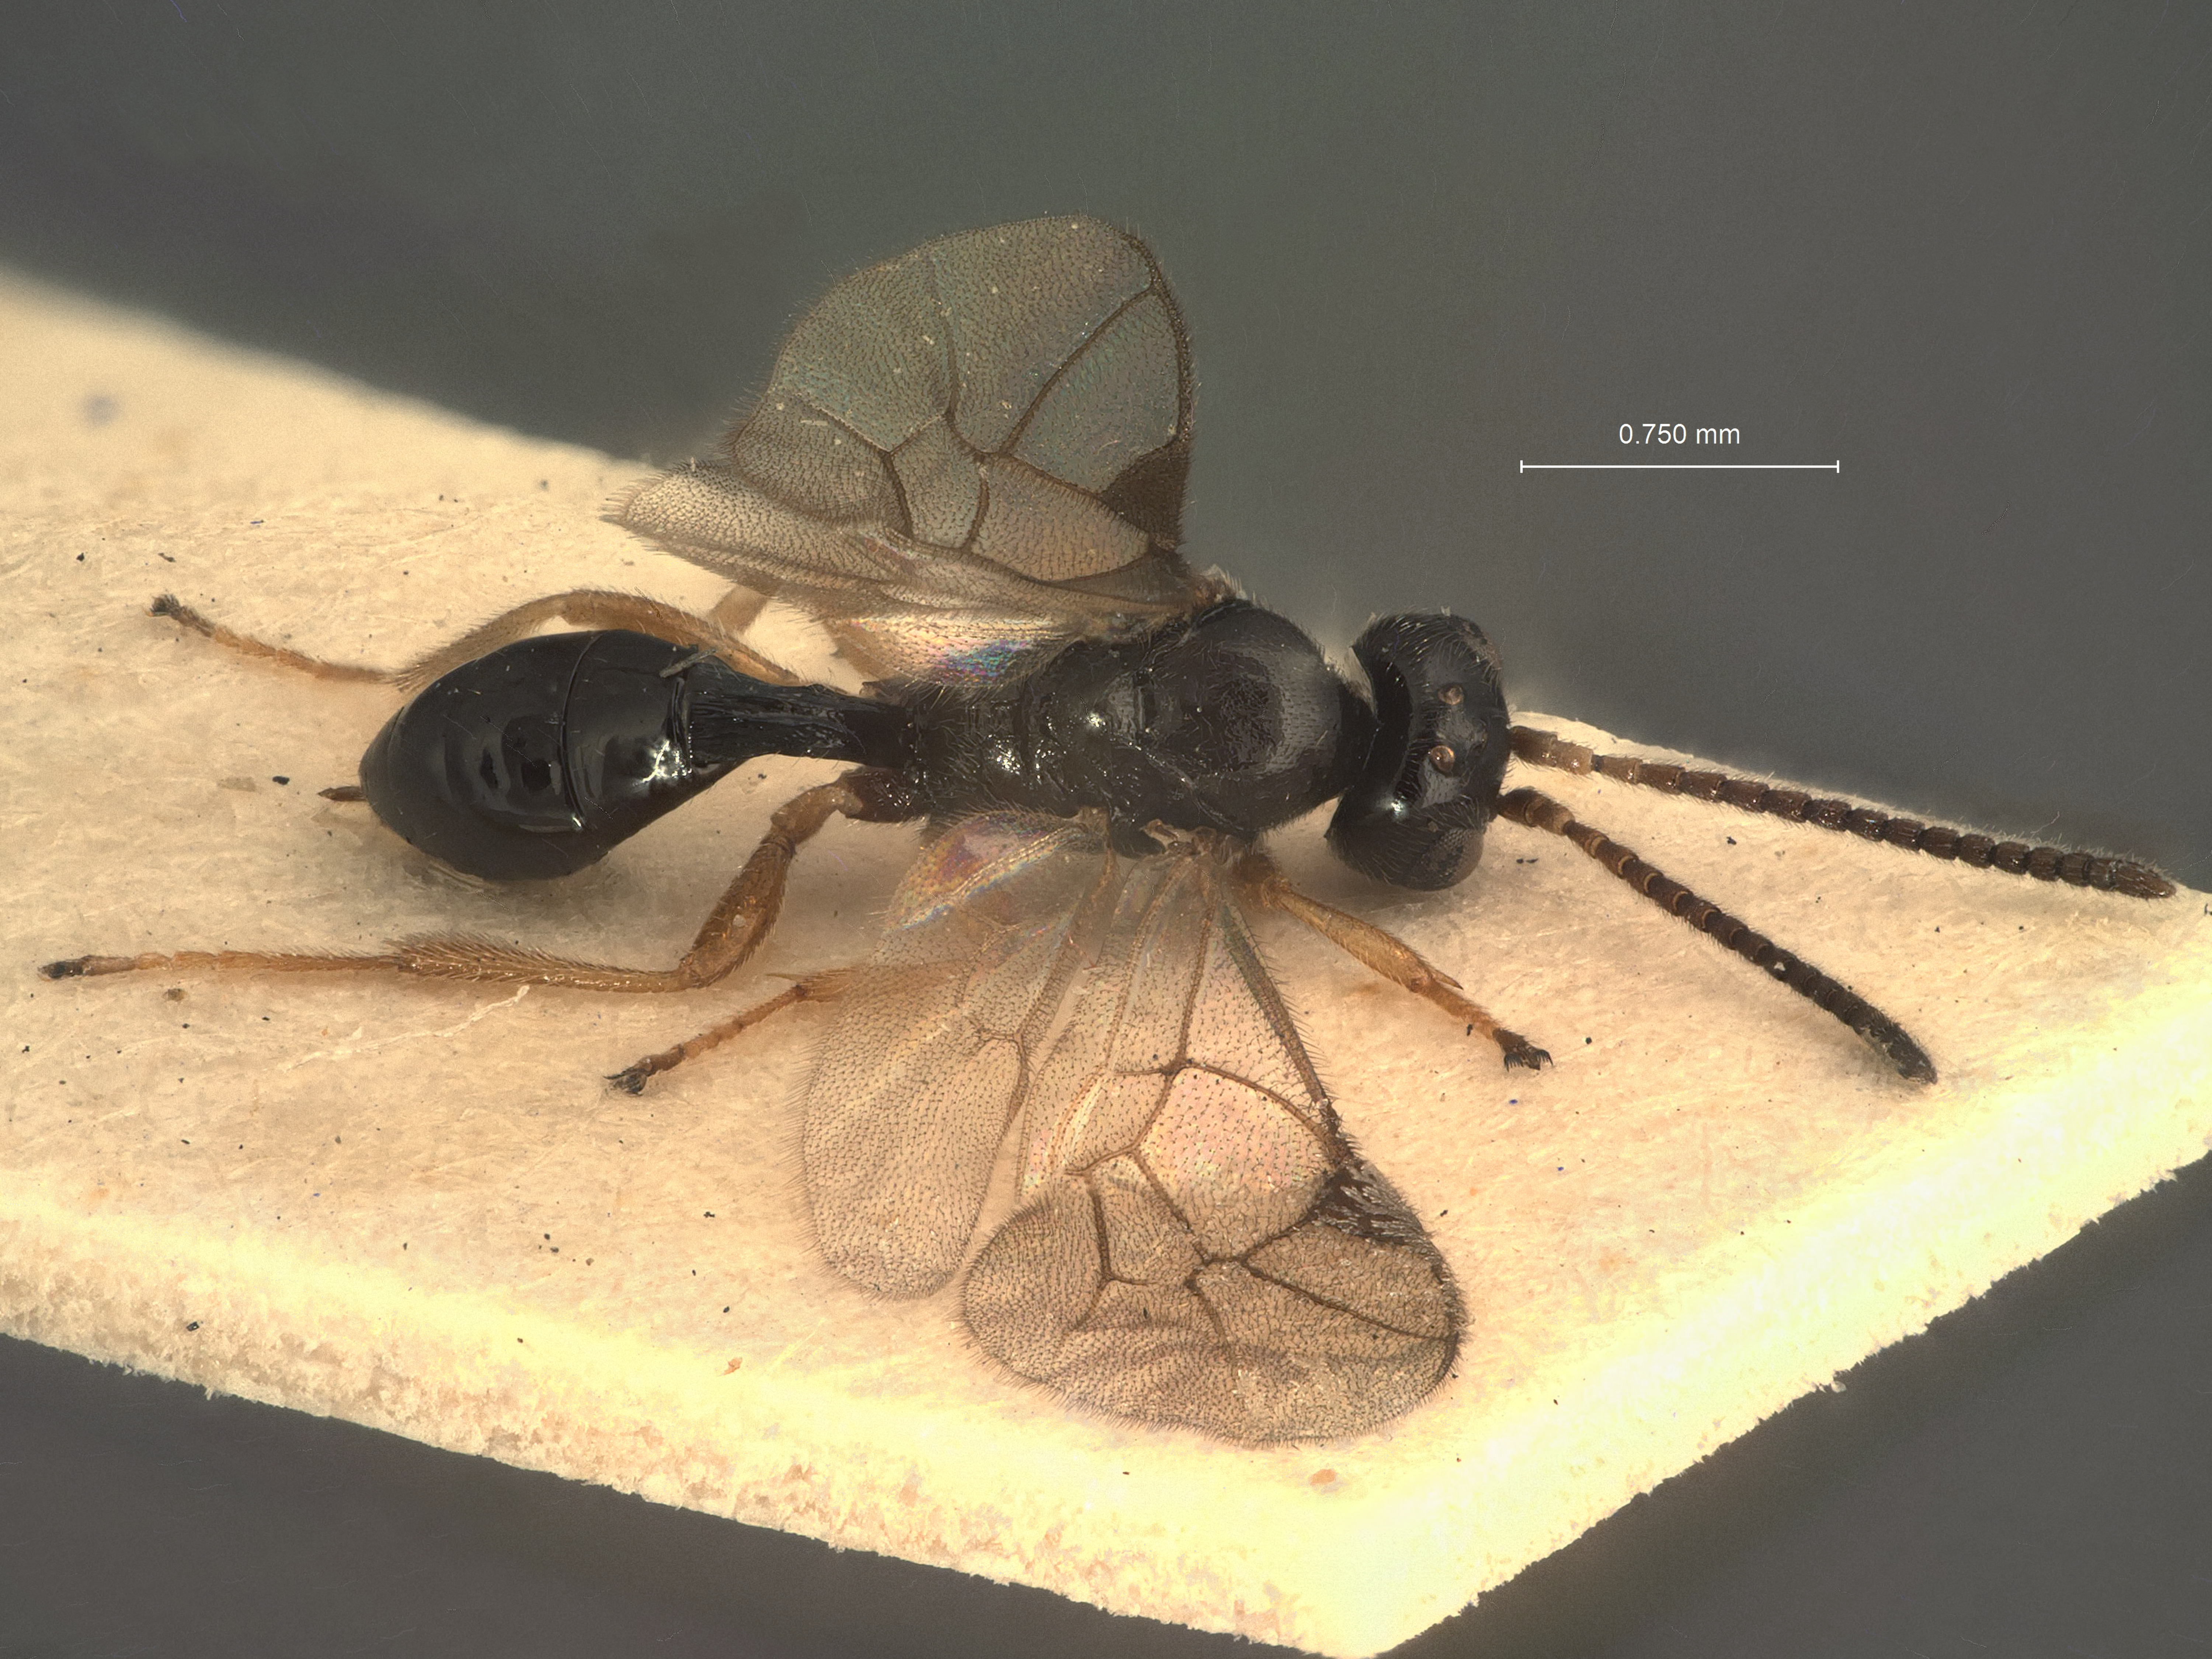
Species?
Phrudus defectus
